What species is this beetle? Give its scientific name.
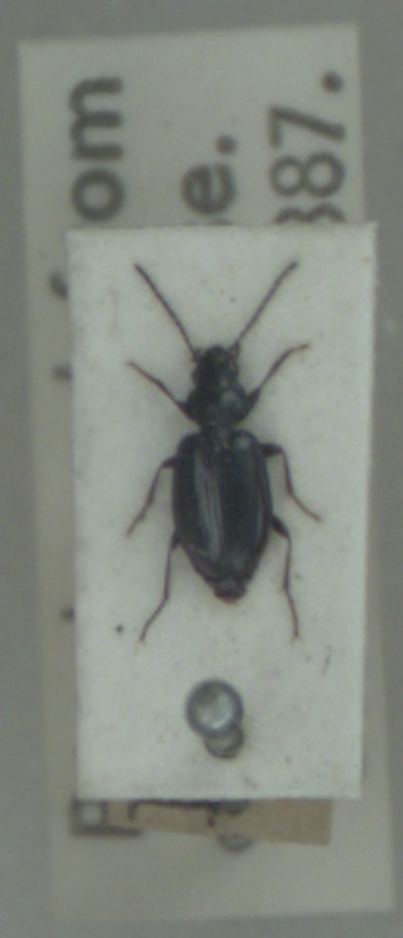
Bembidion aeneum
